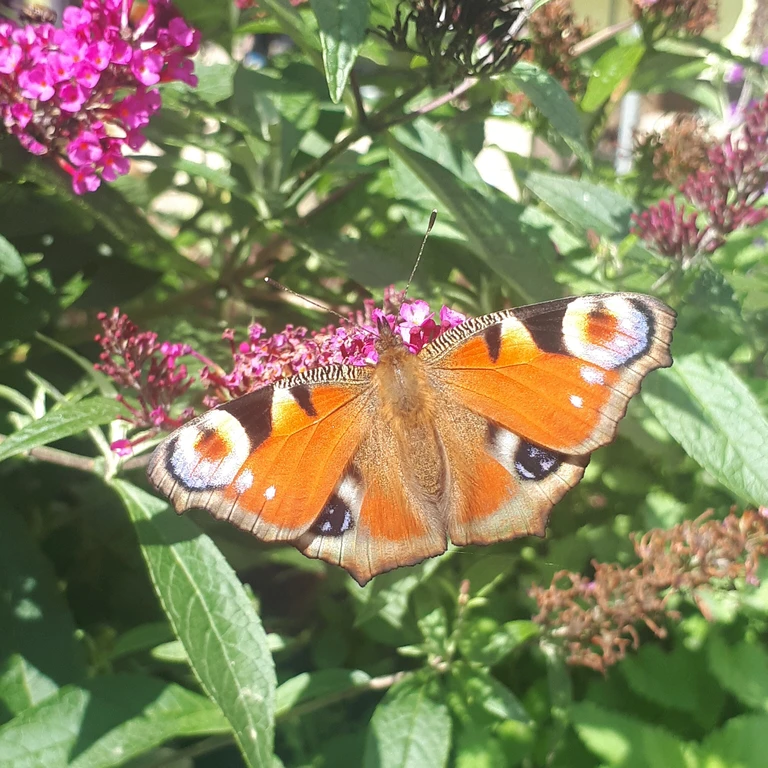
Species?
Aglais io
